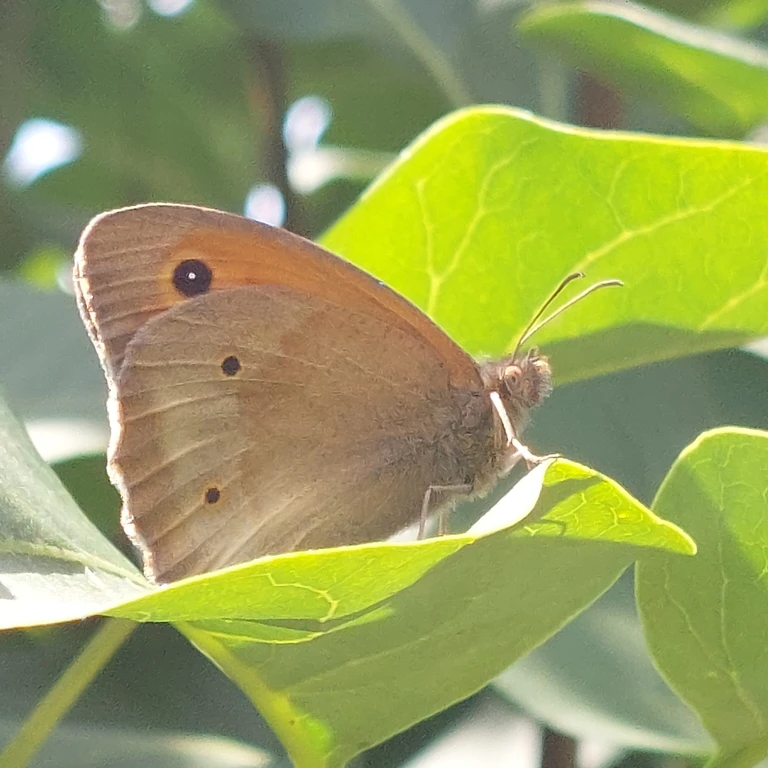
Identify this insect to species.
Maniola jurtina
